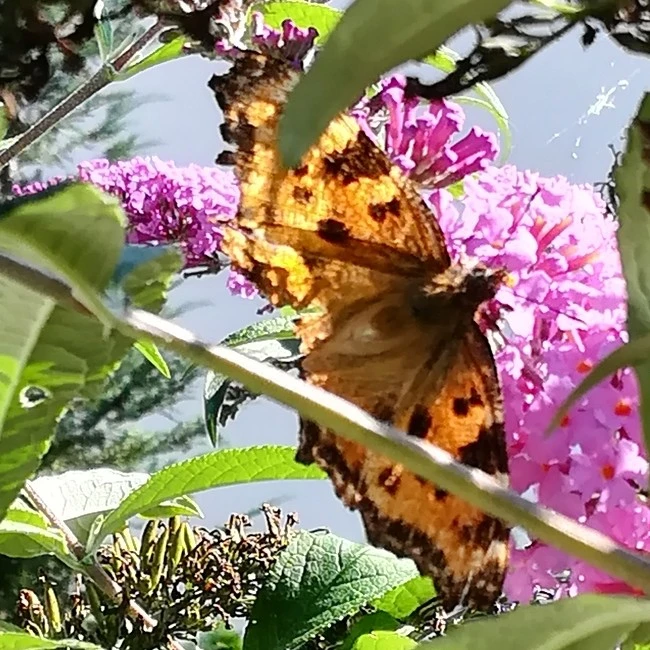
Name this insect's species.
Nymphalis polychloros
